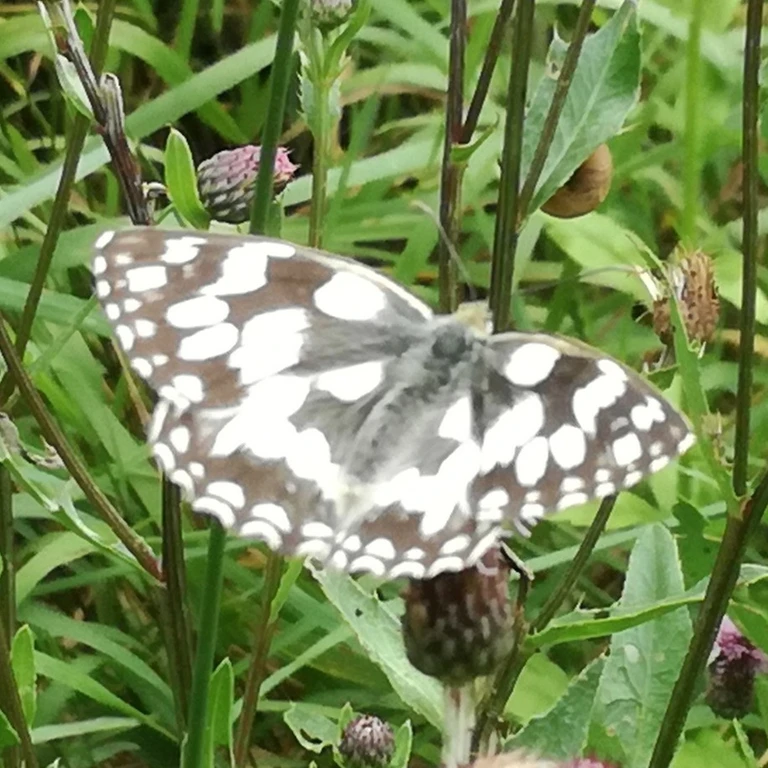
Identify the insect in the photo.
Melanargia galathea
